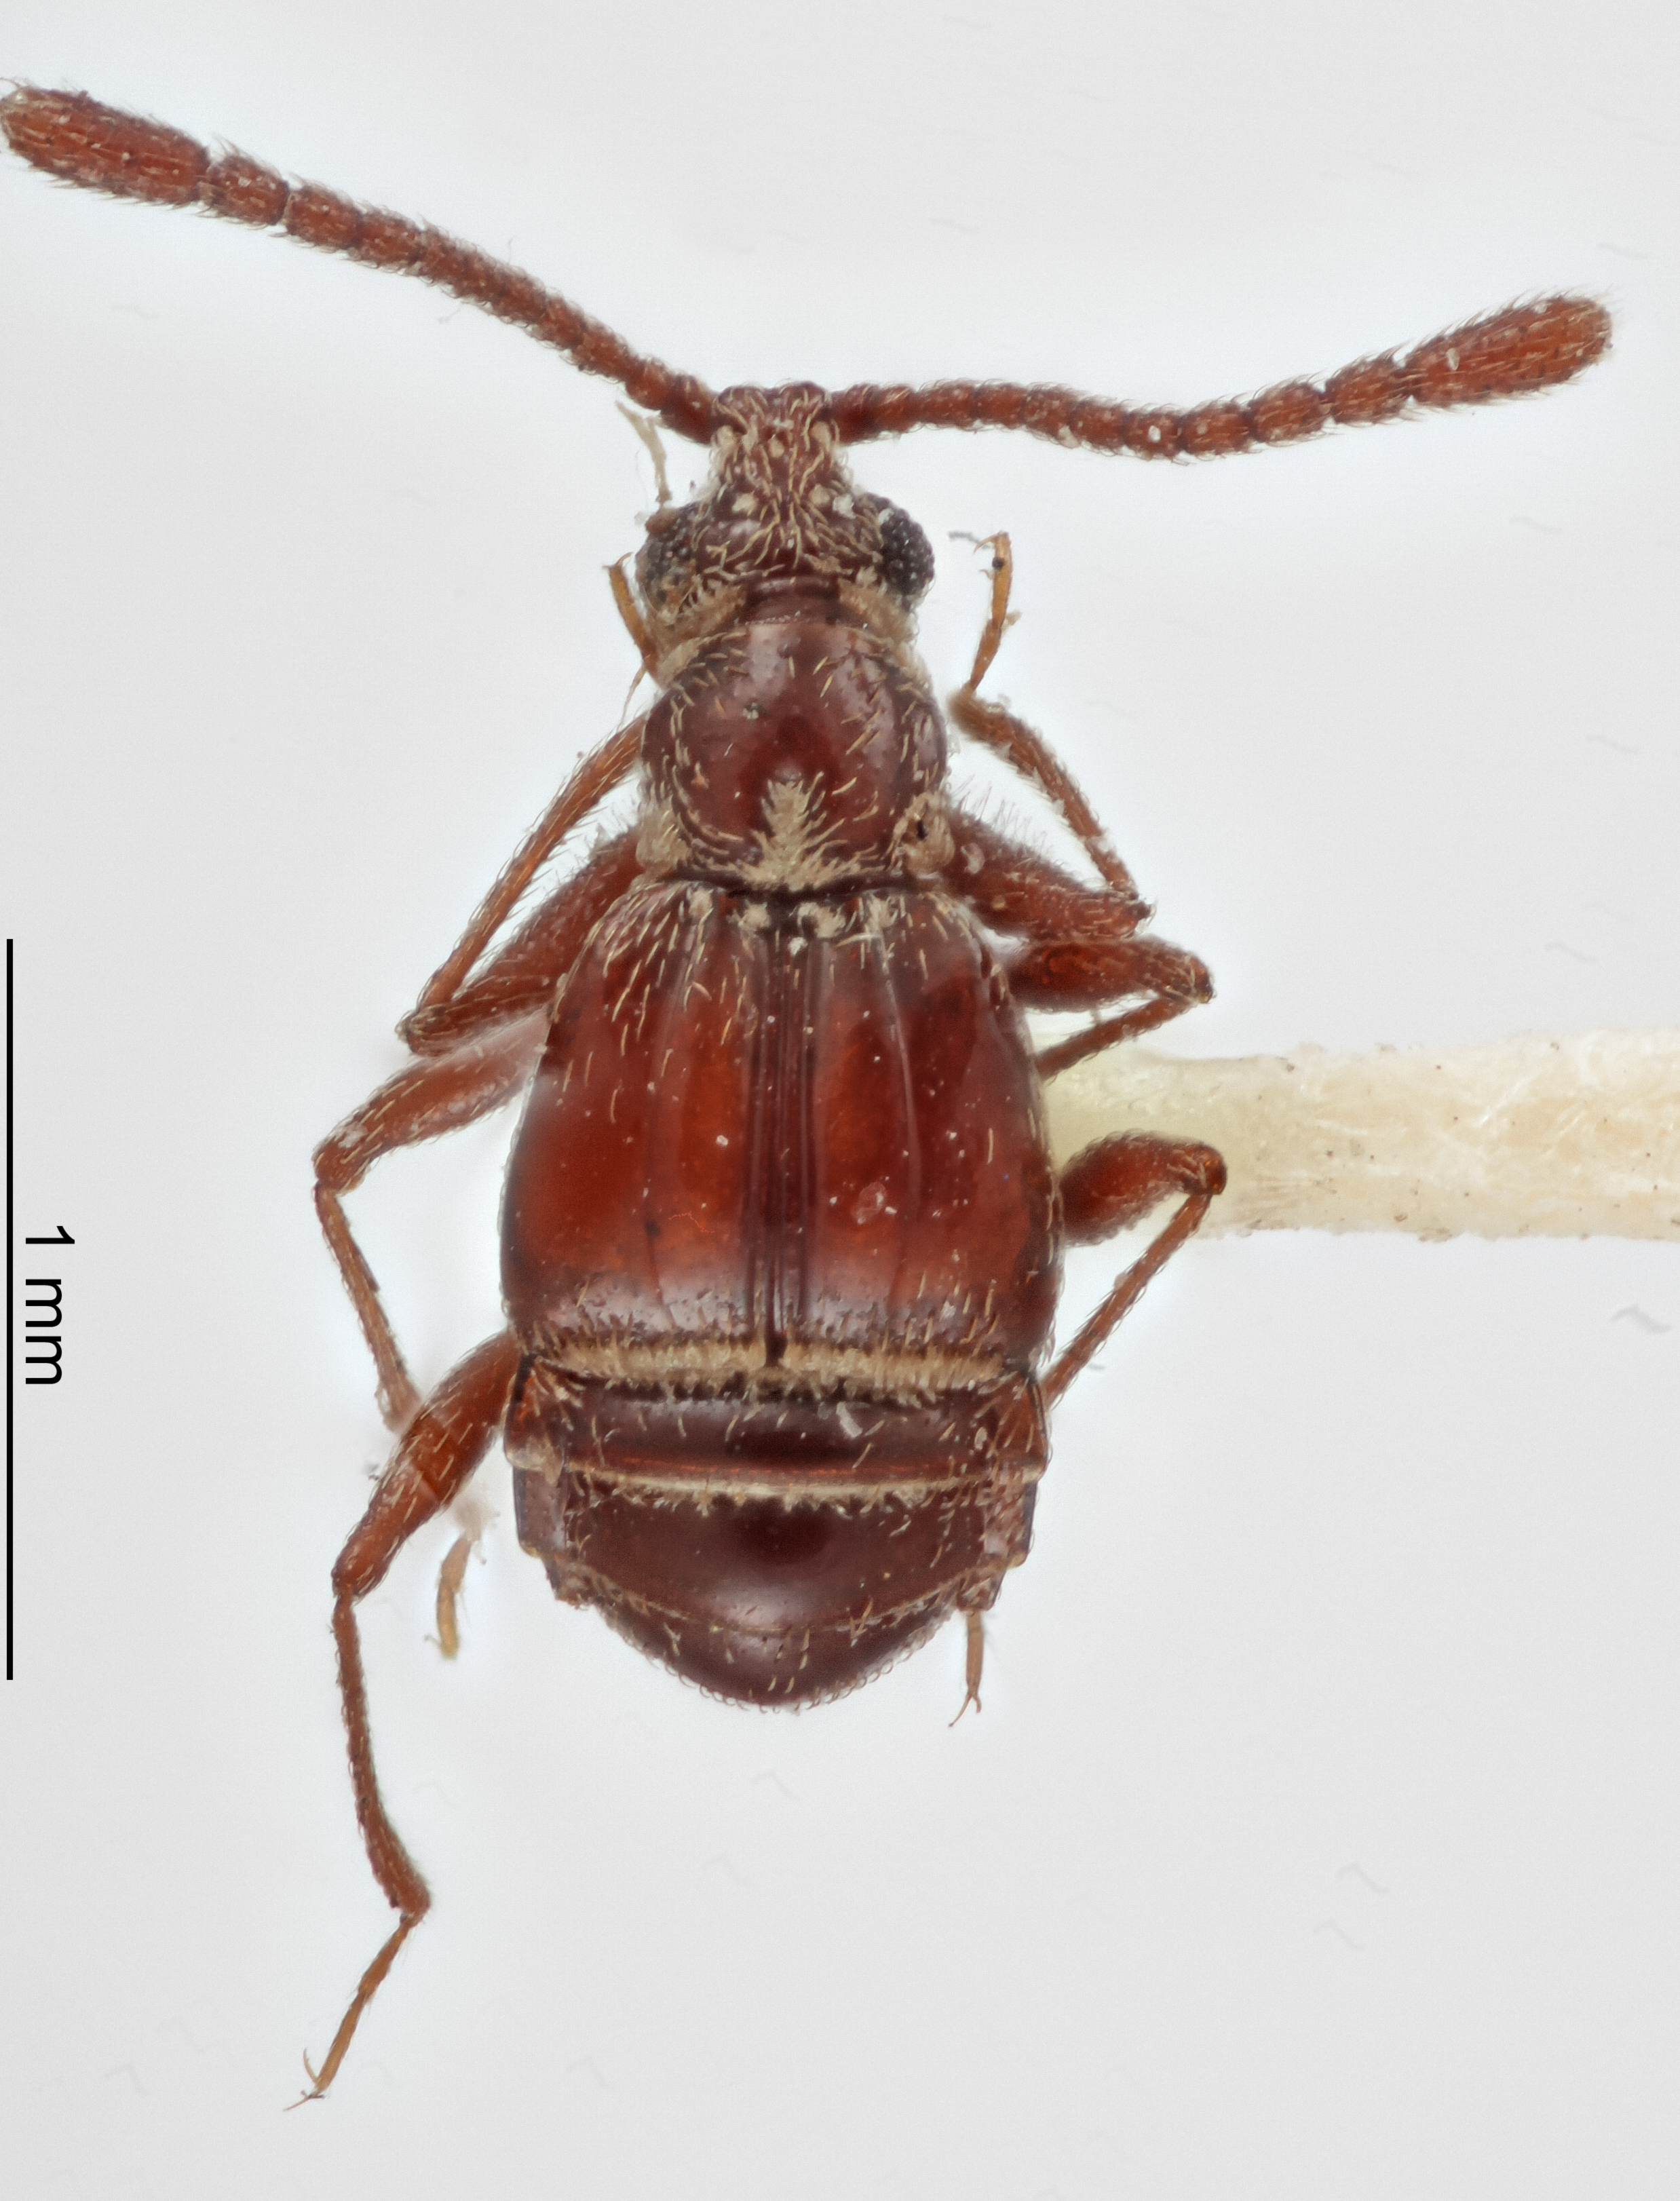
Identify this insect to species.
Pilopius iowensis
